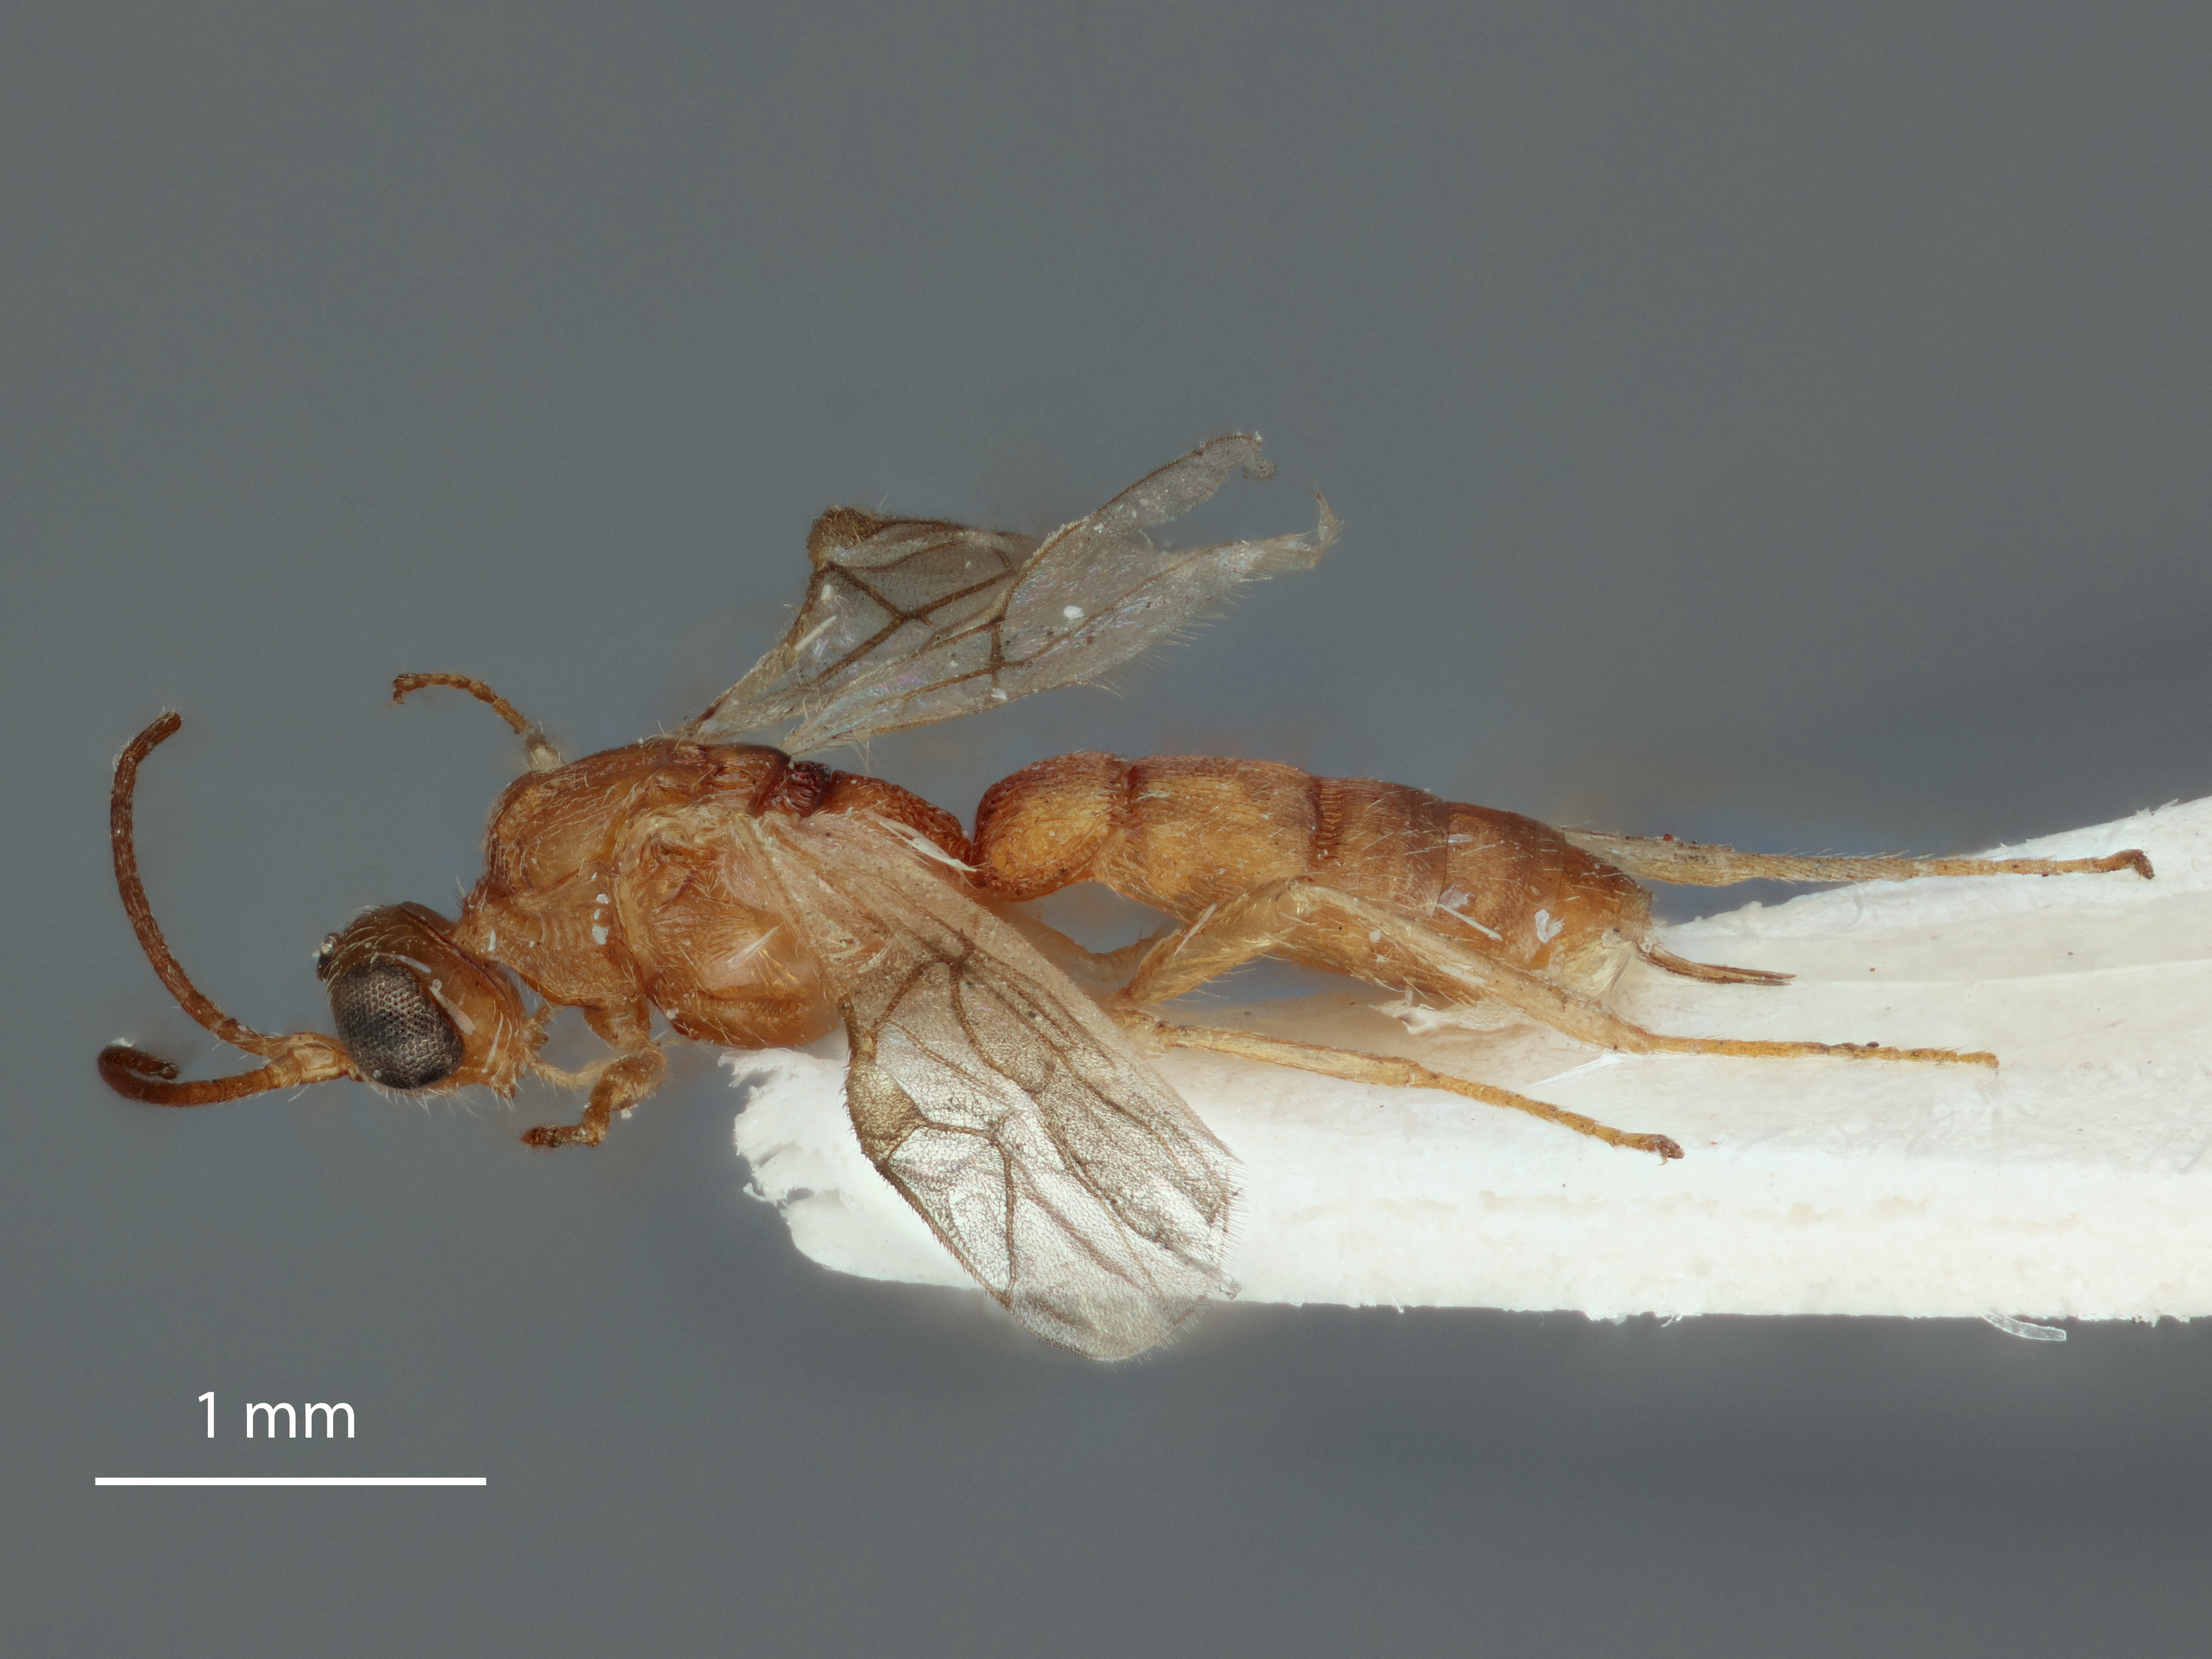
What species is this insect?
Pentatermus carinatus
